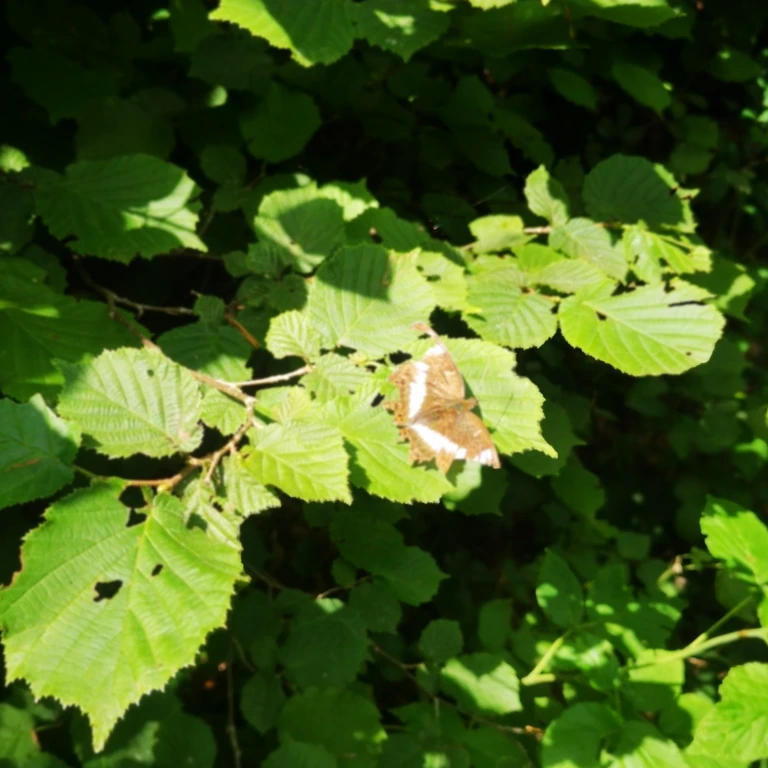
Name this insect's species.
Limenitis camilla (also Ladoga camilla)
